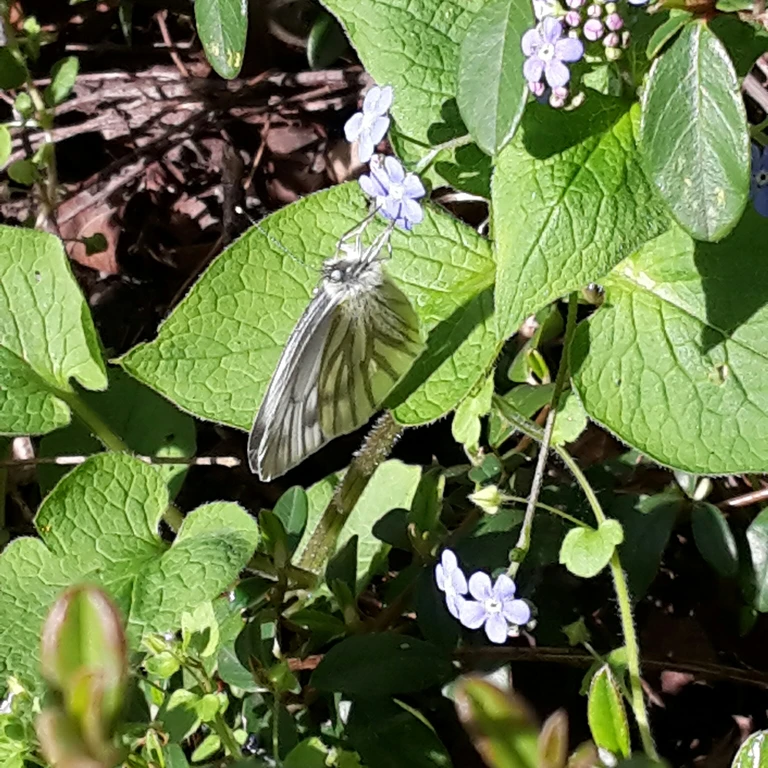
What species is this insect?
Pieris napi
